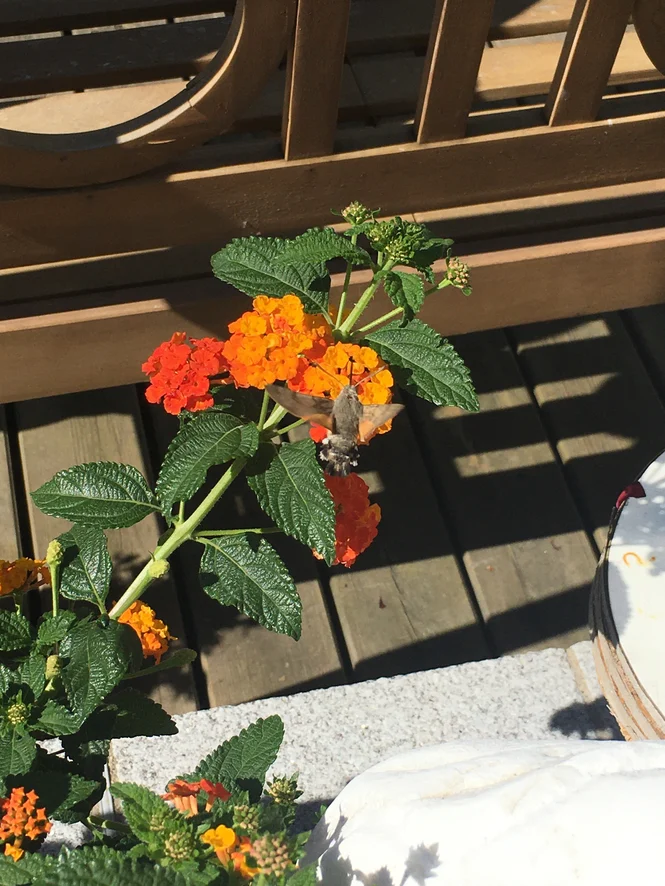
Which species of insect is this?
Macroglossum stellatarum
